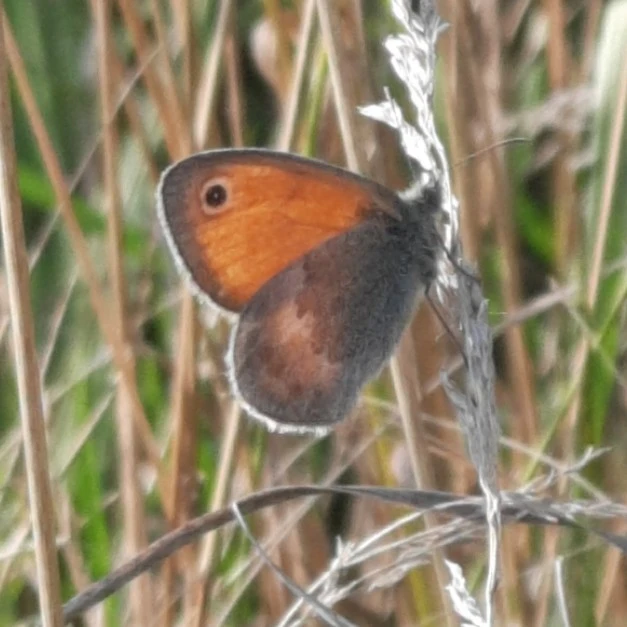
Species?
Coenonympha pamphilus
